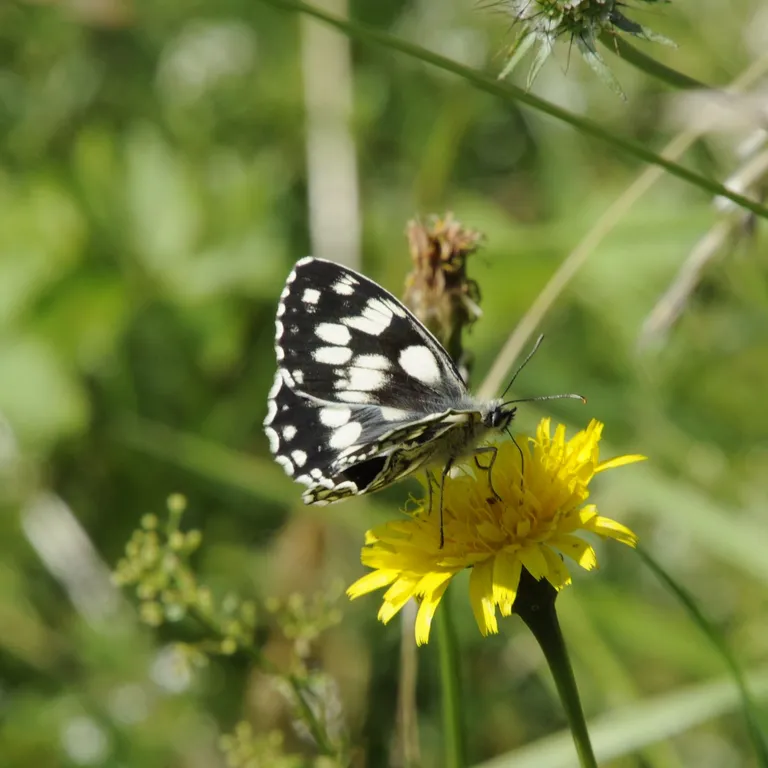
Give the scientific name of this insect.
Melanargia galathea
